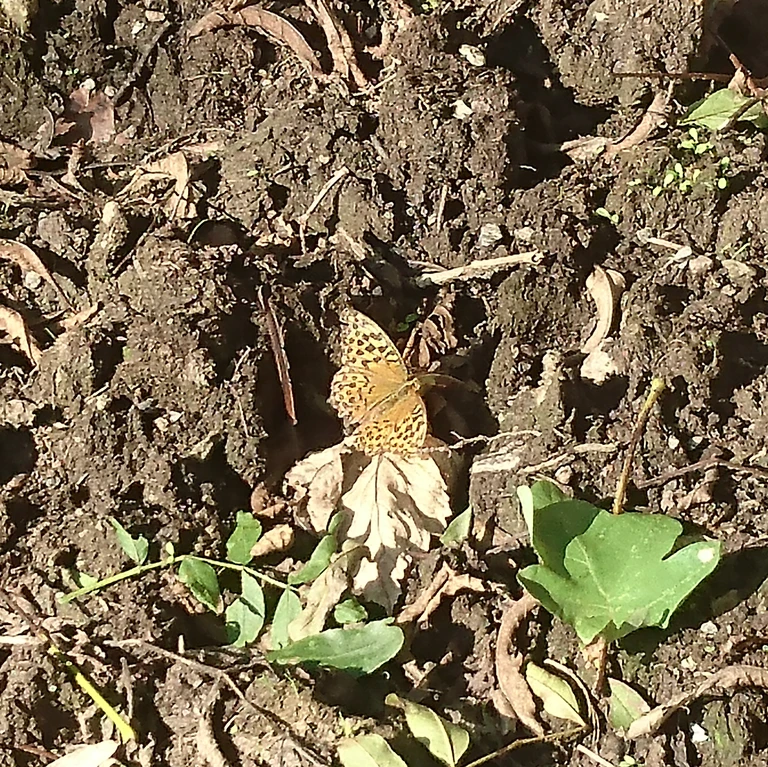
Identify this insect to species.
Argynnis paphia
